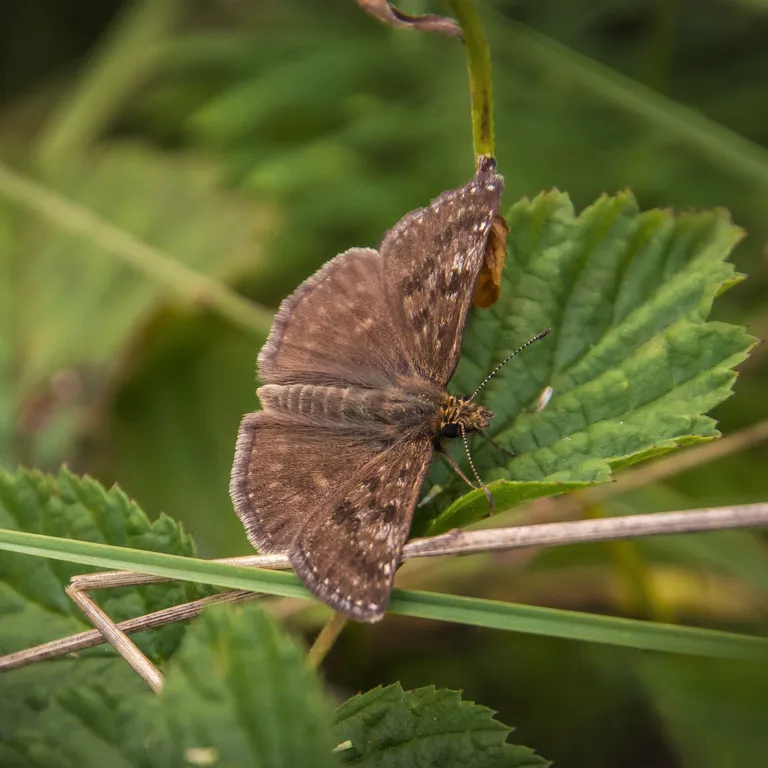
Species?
Erynnis tages
